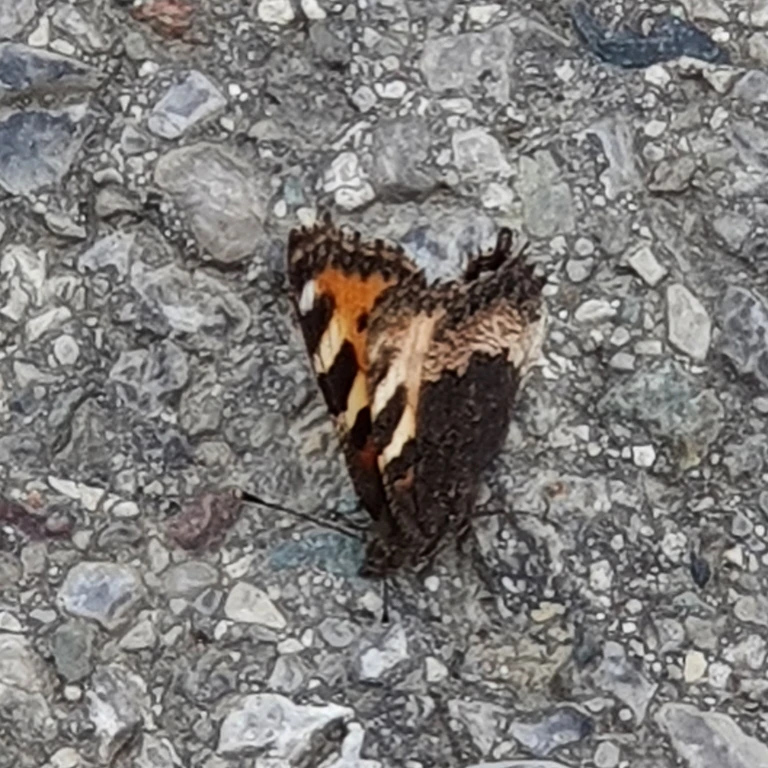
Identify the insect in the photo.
Aglais urticae
